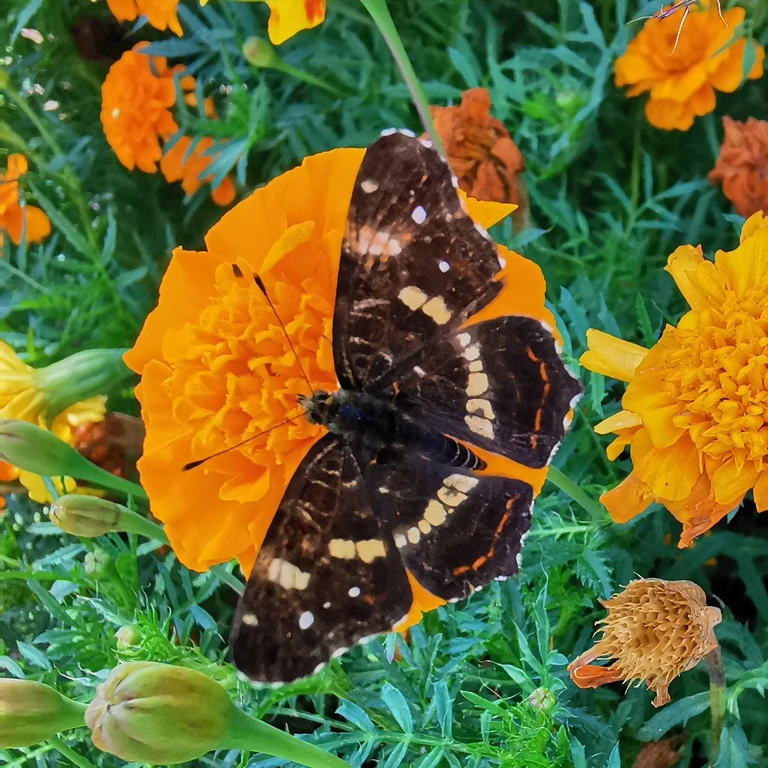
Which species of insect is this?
Araschnia levana
